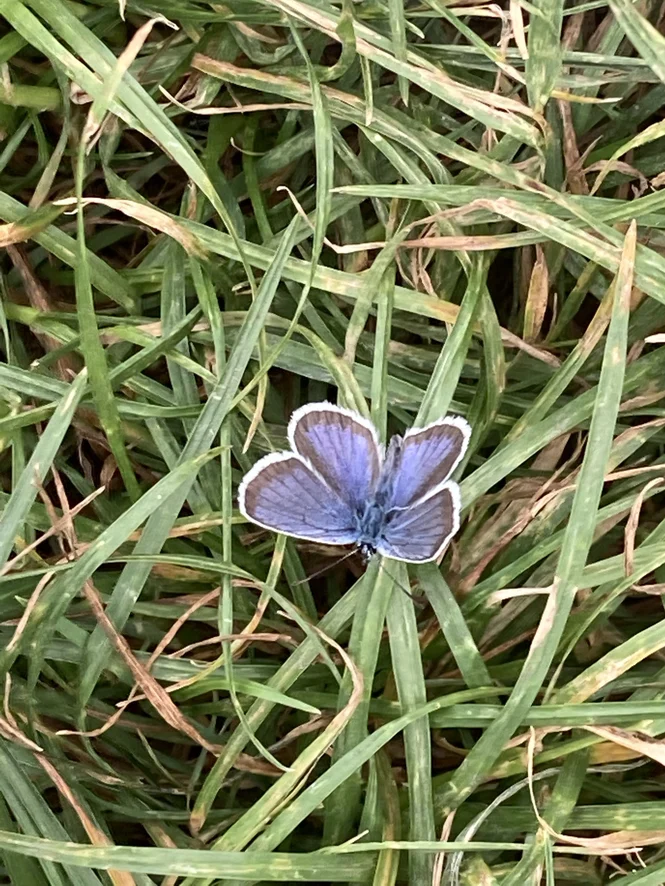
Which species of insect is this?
Plebejus argus
